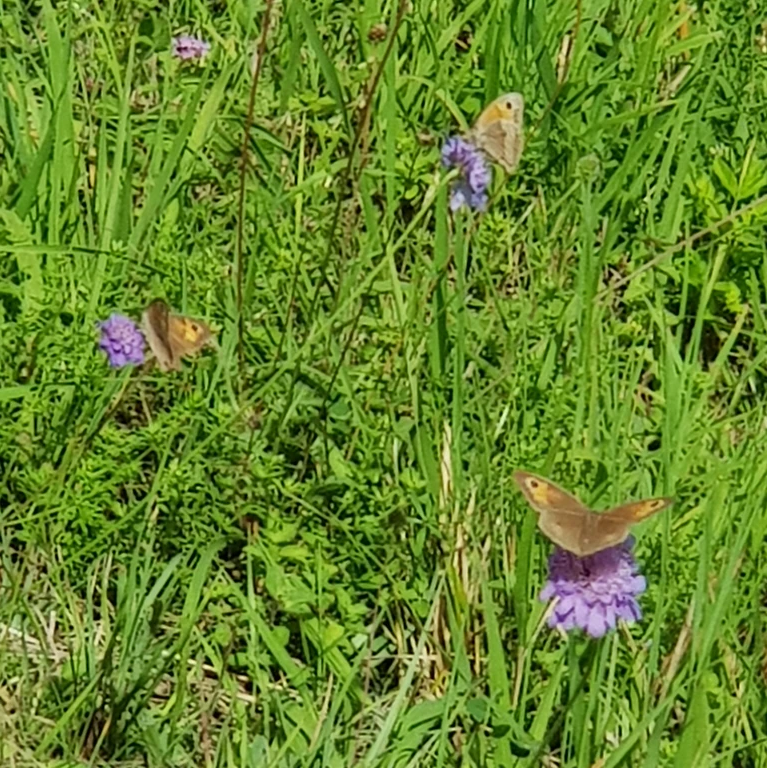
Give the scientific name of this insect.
Maniola jurtina
